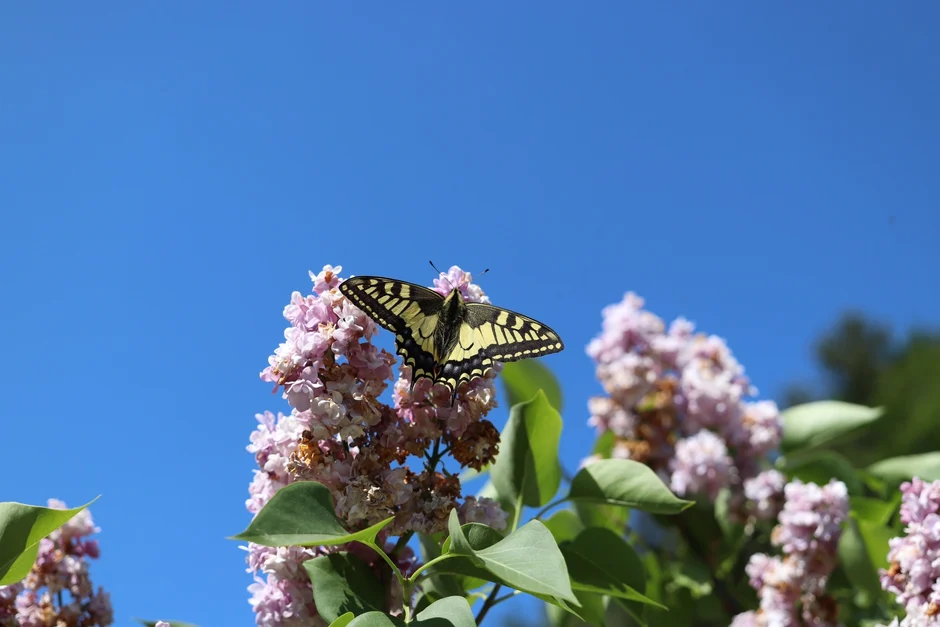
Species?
Papilio machaon
